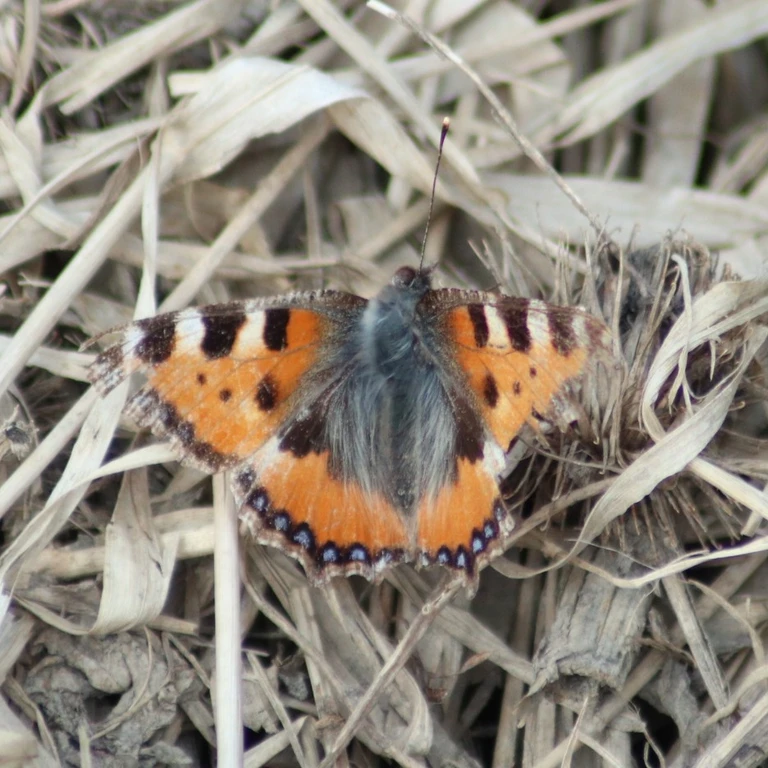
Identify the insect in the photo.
Aglais urticae
